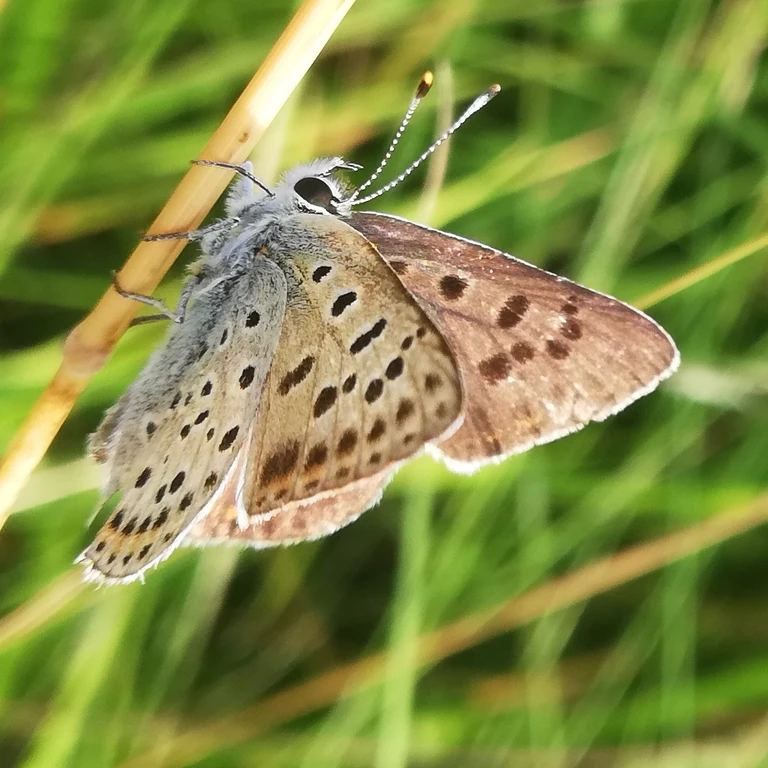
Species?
Lycaena tityrus (also Loweia tityrus)
